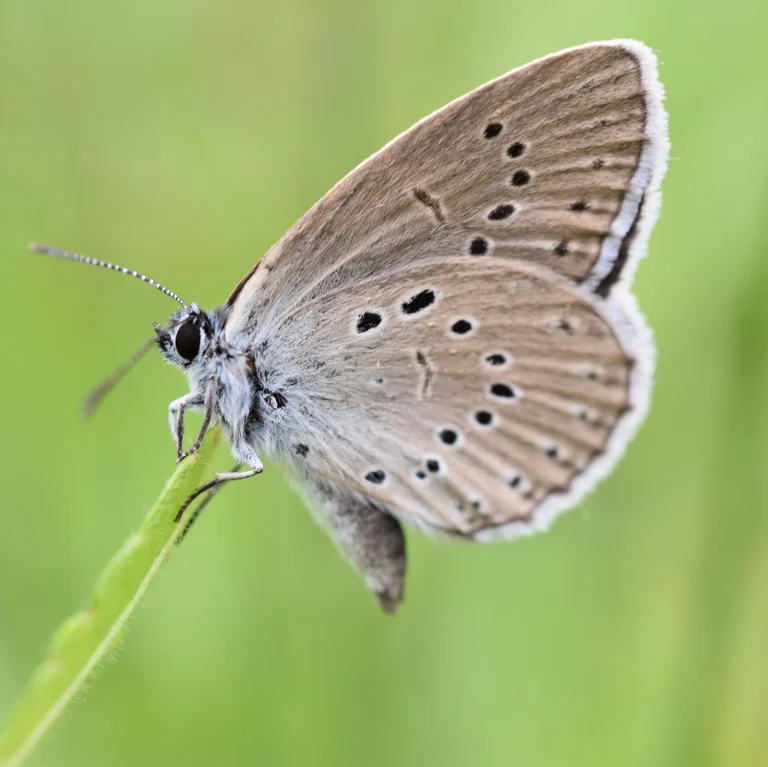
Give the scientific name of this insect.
Phengaris teleius
